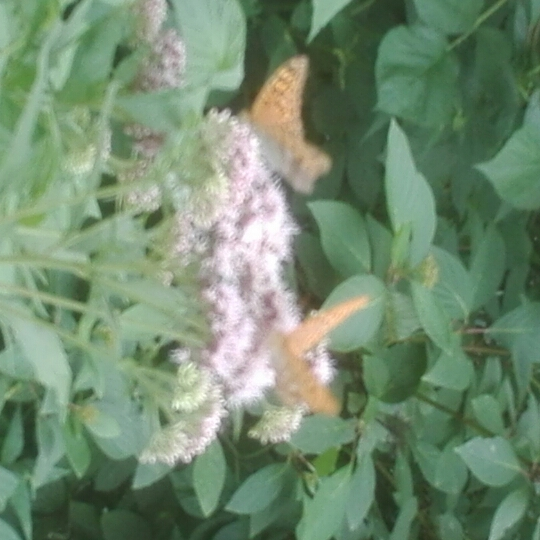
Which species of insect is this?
Argynnis paphia
